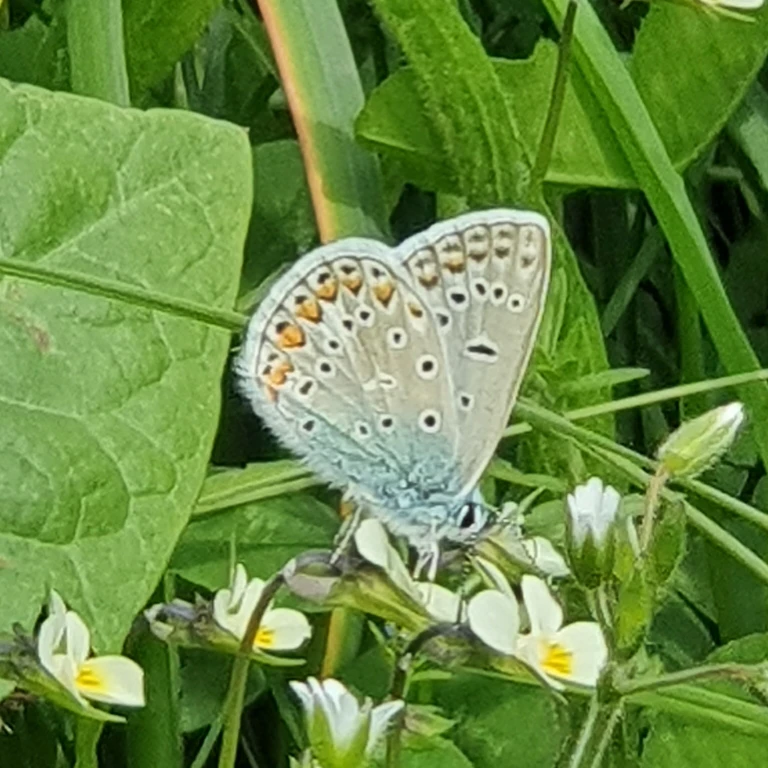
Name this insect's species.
Polyommatus icarus
